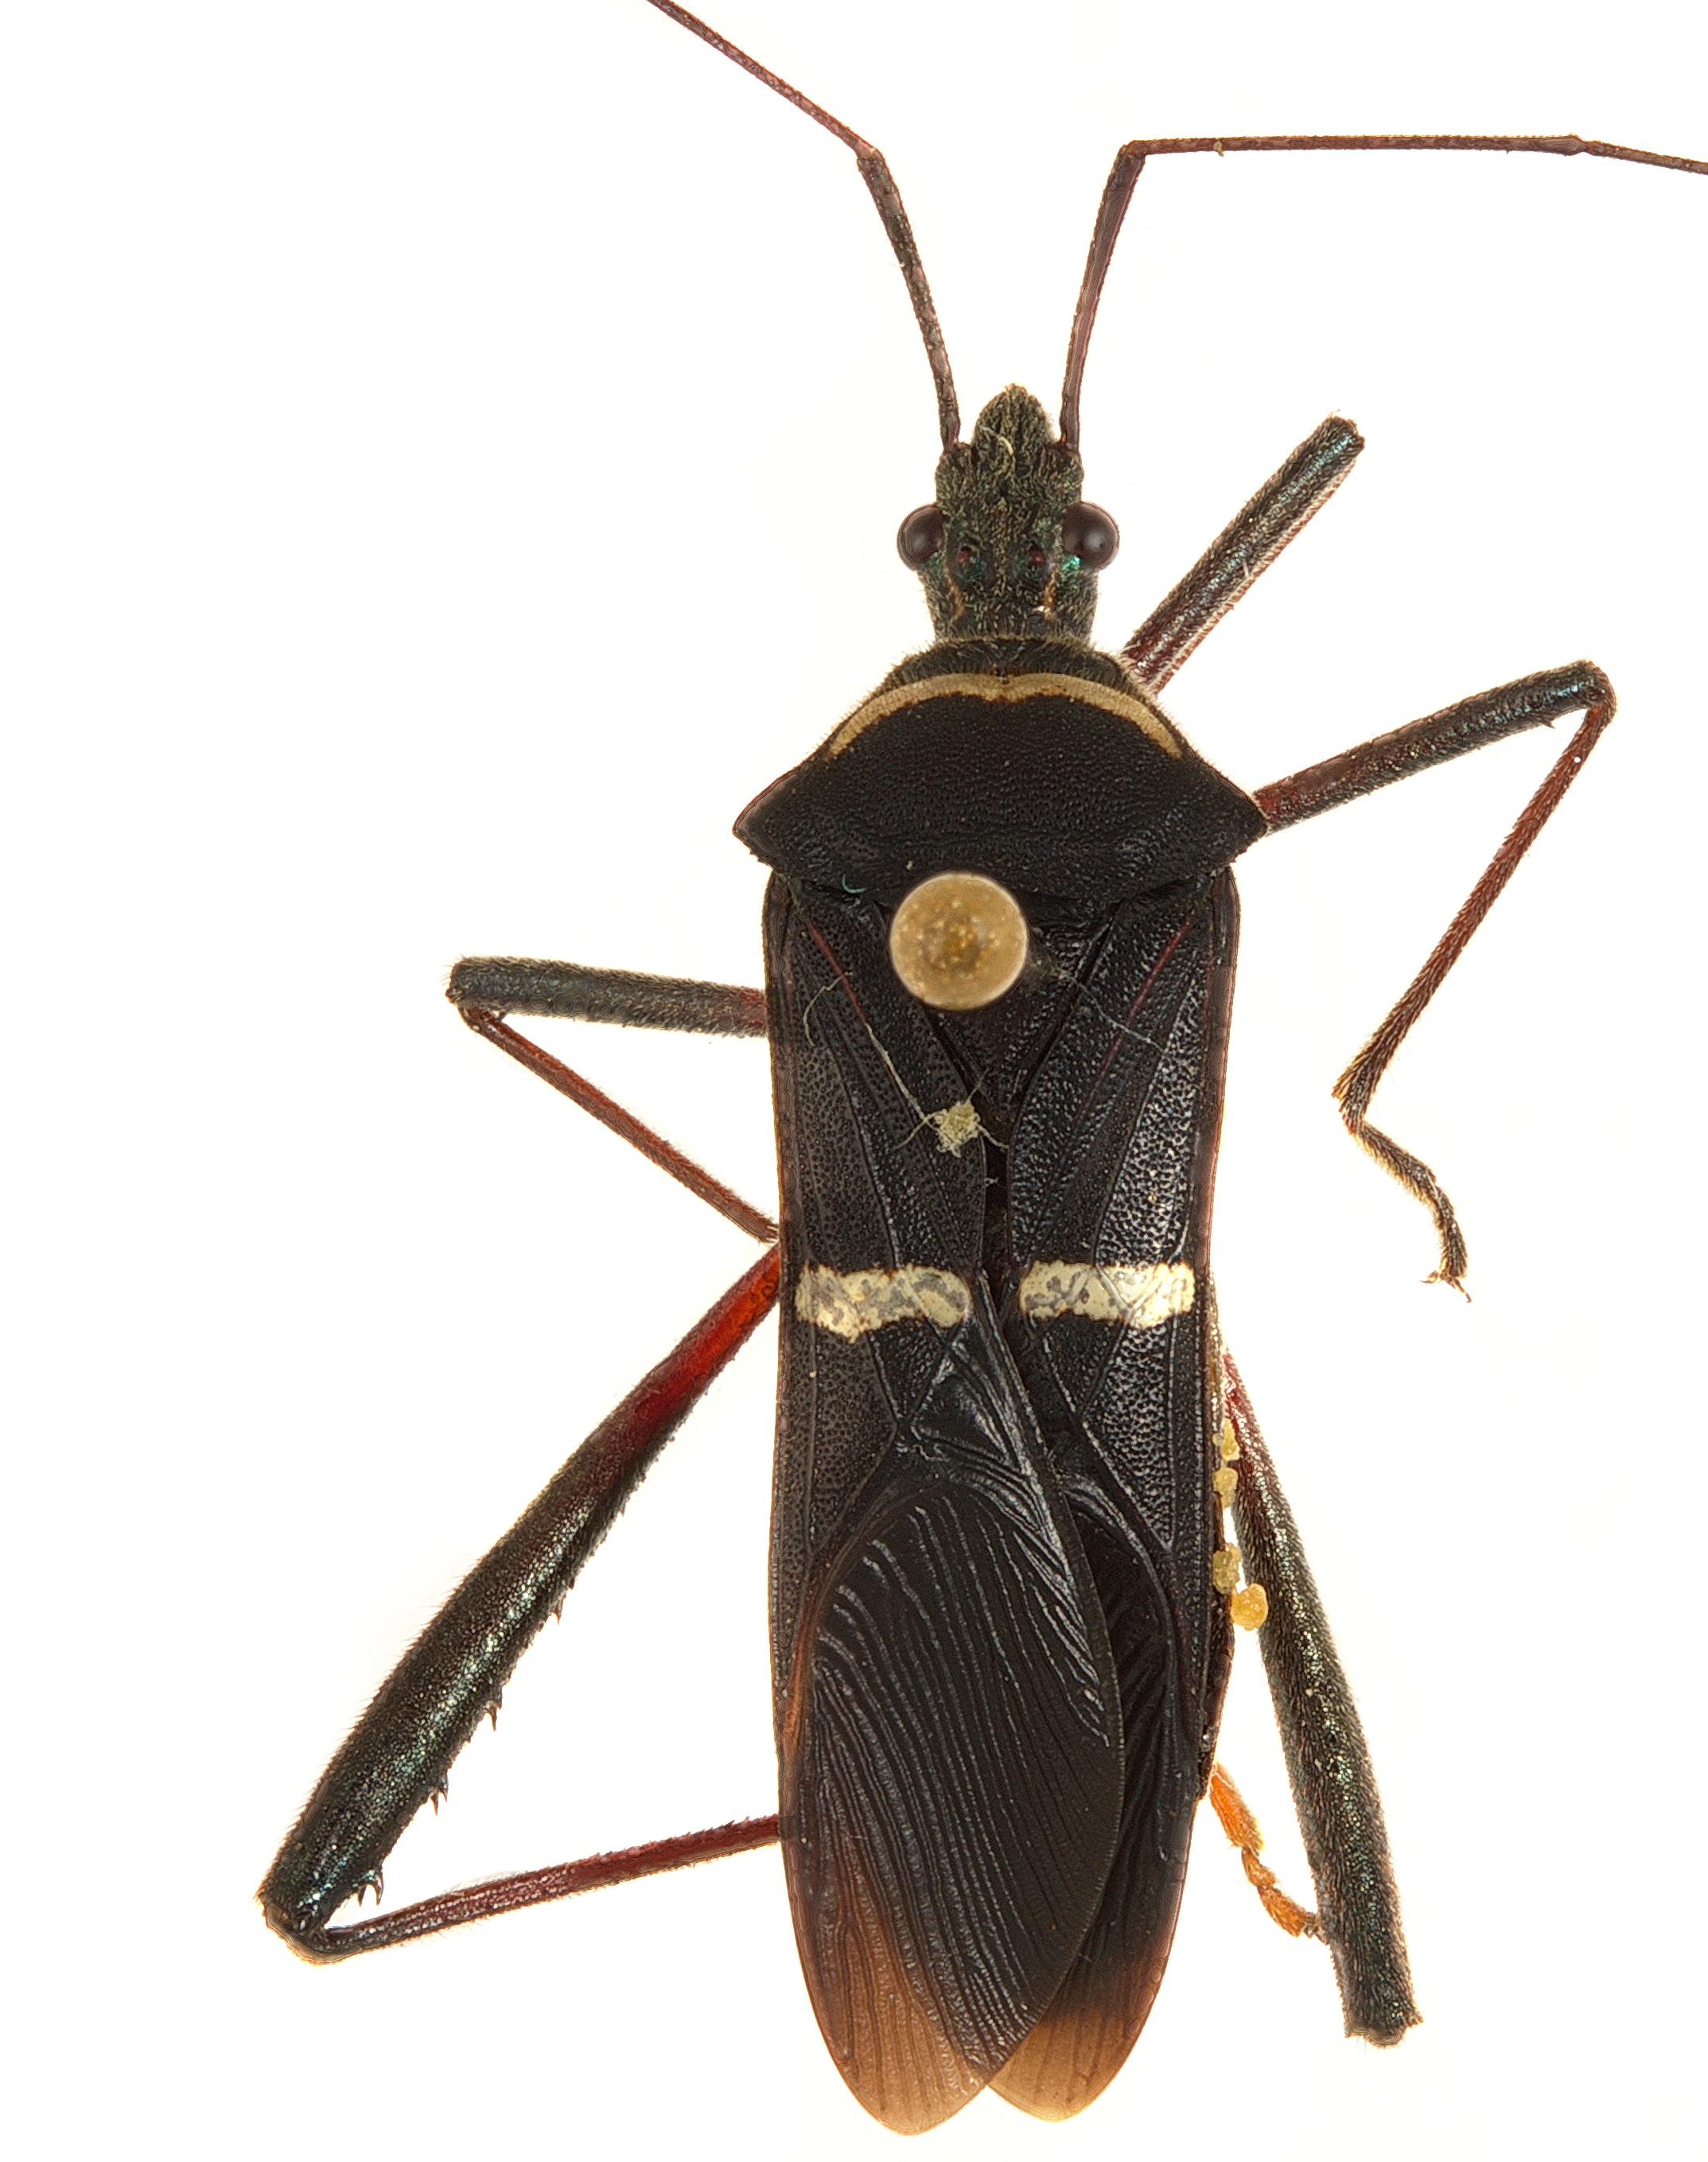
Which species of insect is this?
Phthia lunata
